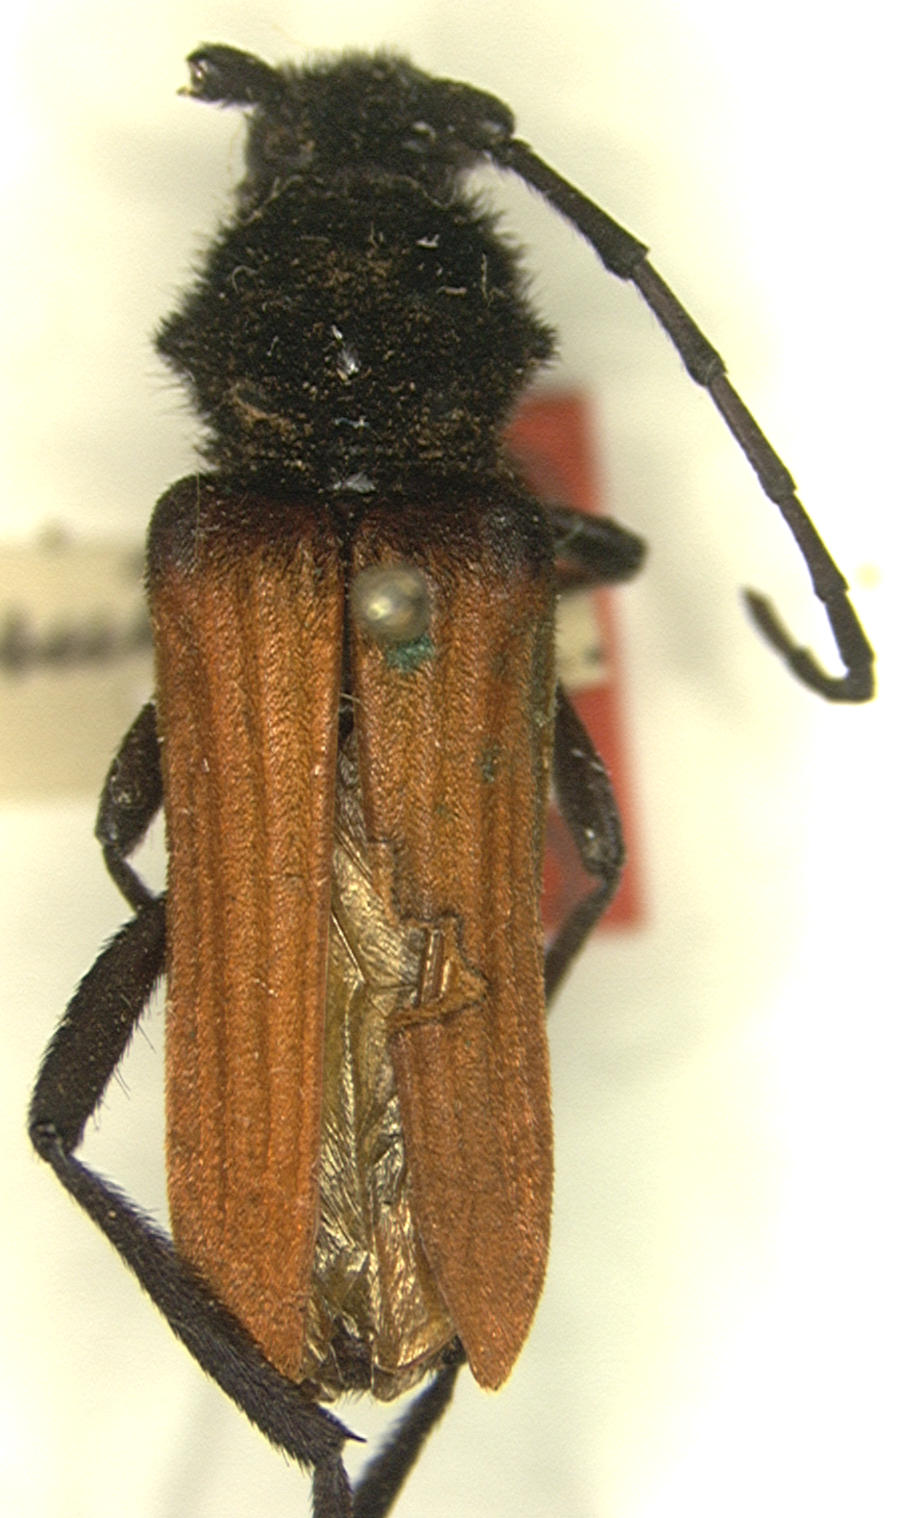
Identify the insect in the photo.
Tragidion hirsuticole (also Tragidion auripenne)
